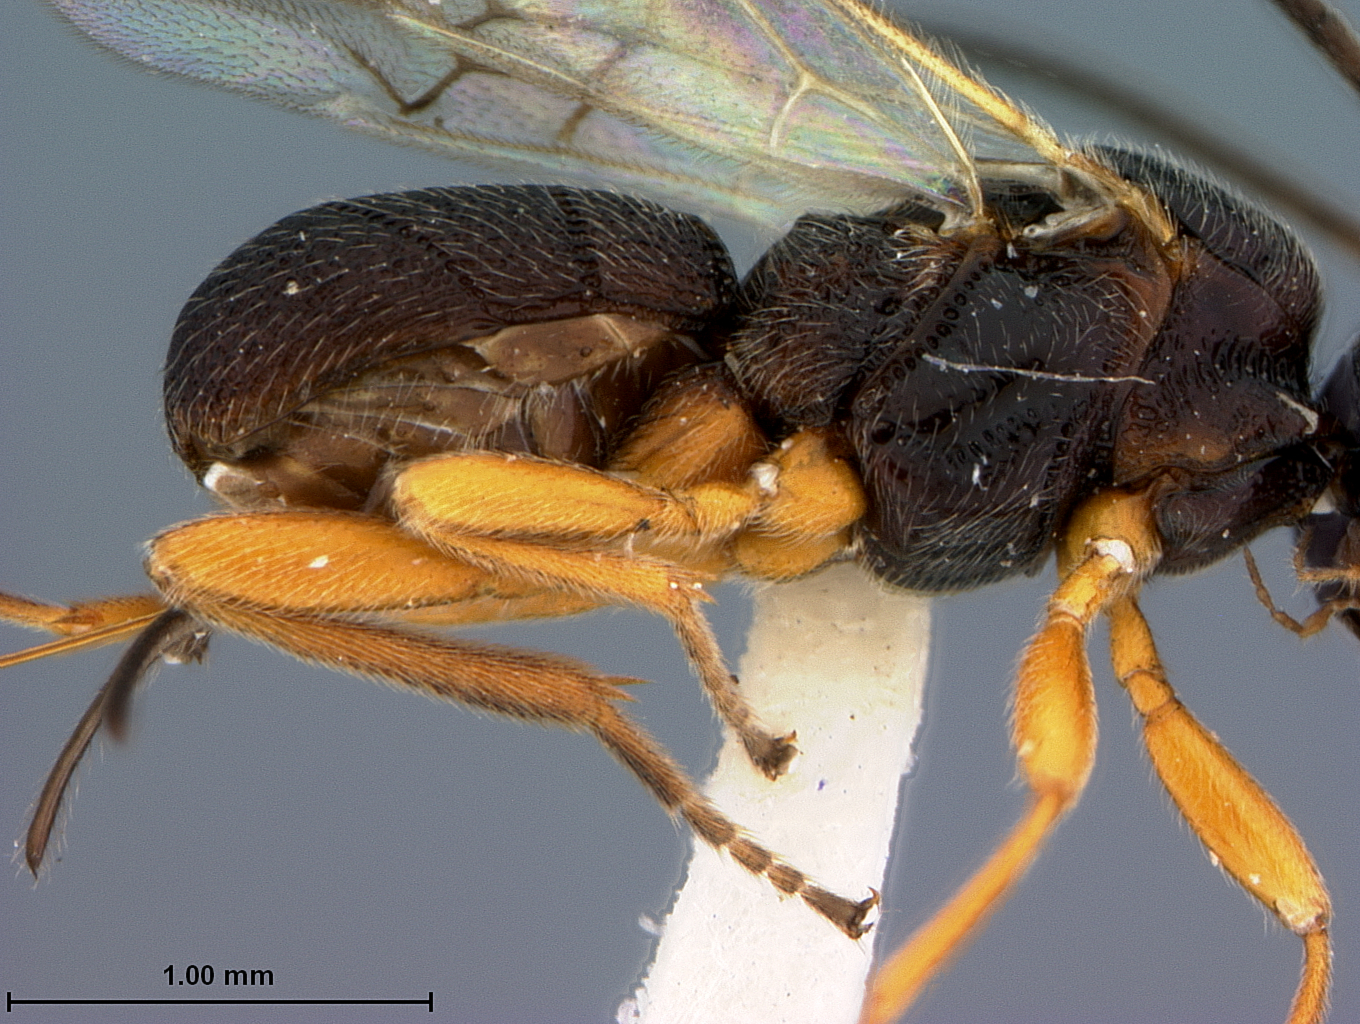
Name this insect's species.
Triaspis odontochila
